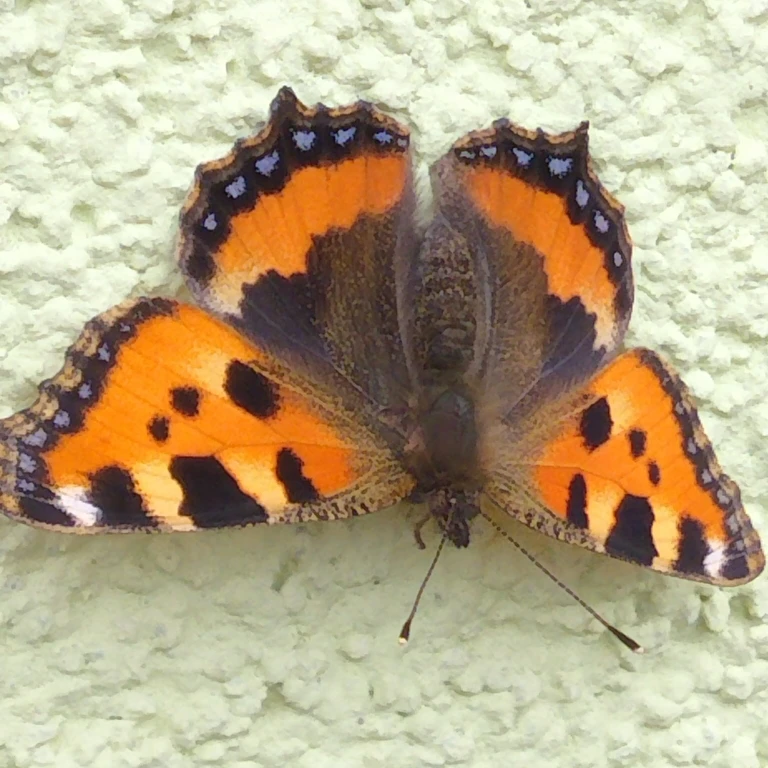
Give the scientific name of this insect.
Aglais urticae
